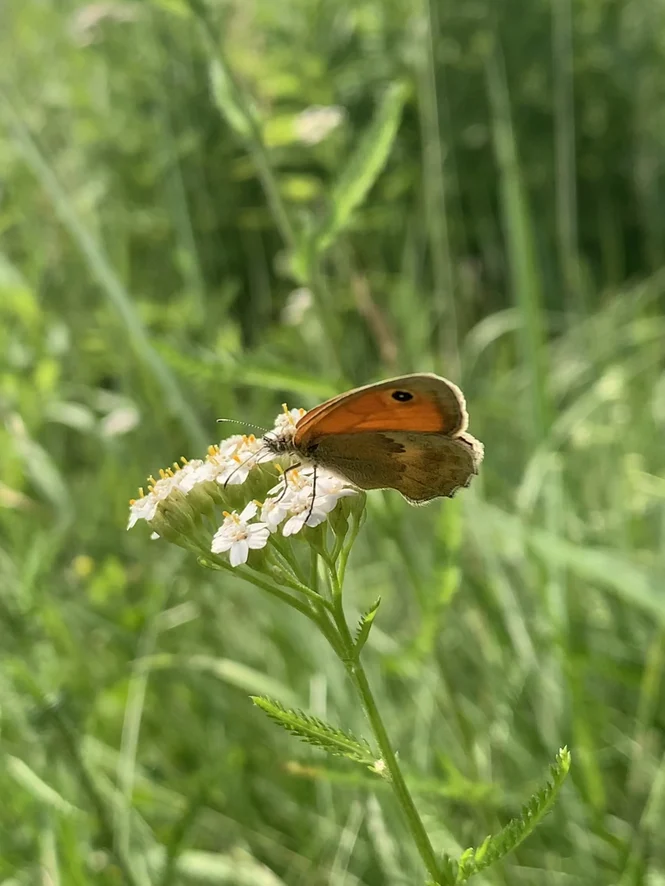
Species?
Coenonympha pamphilus
